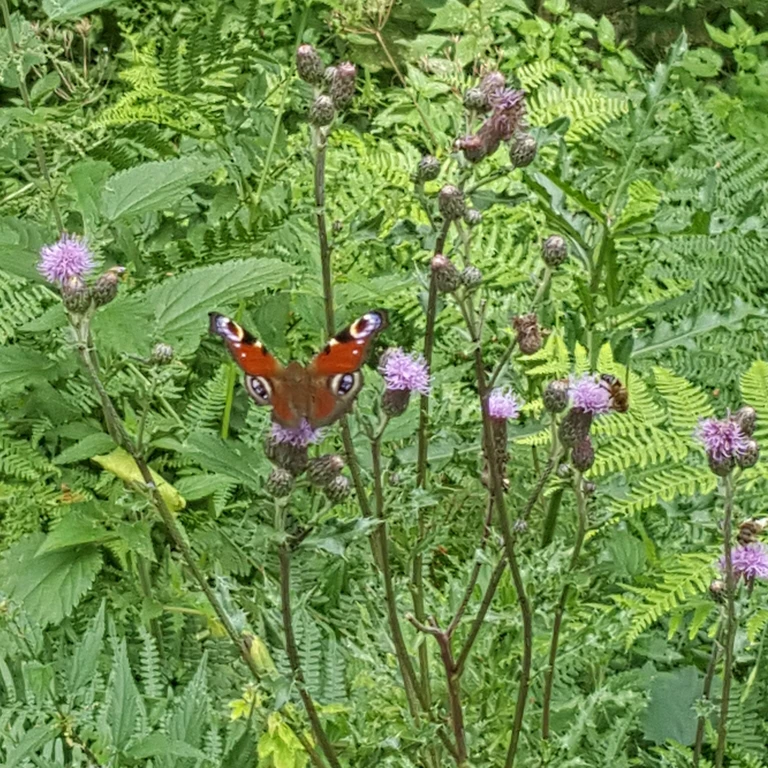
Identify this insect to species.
Aglais io
